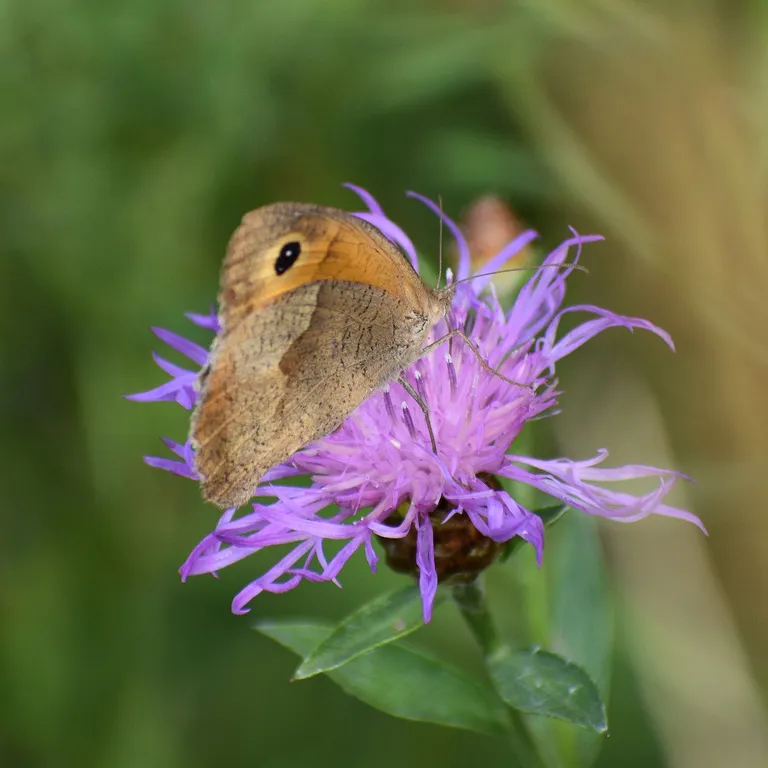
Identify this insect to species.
Maniola jurtina
